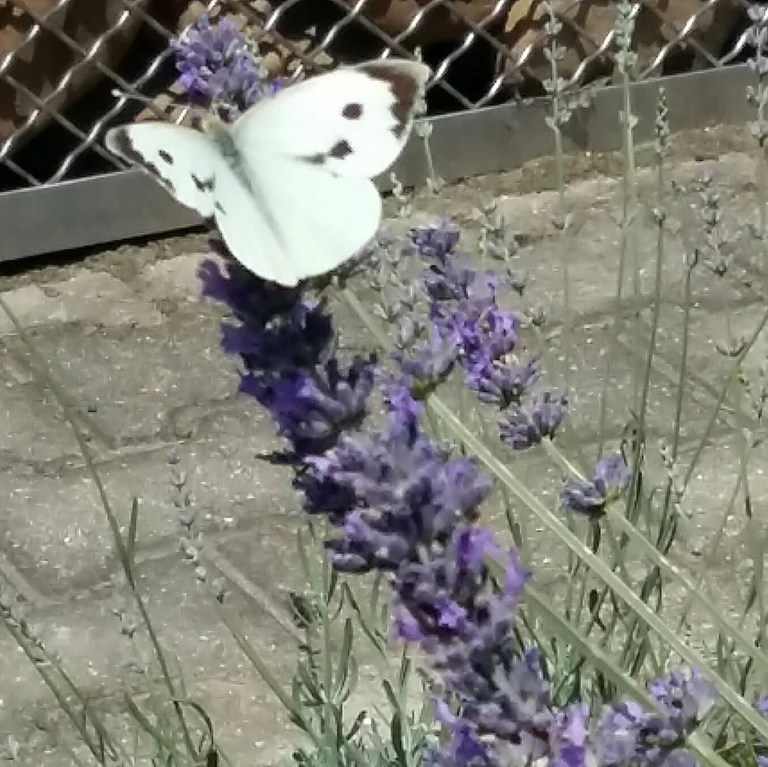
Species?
Pieris brassicae
